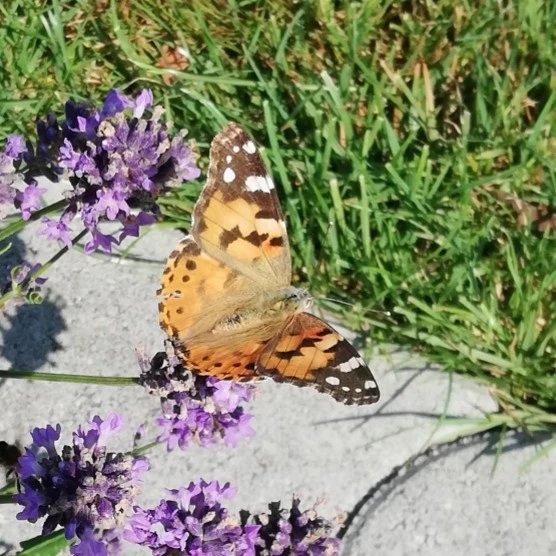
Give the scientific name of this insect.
Vanessa cardui
